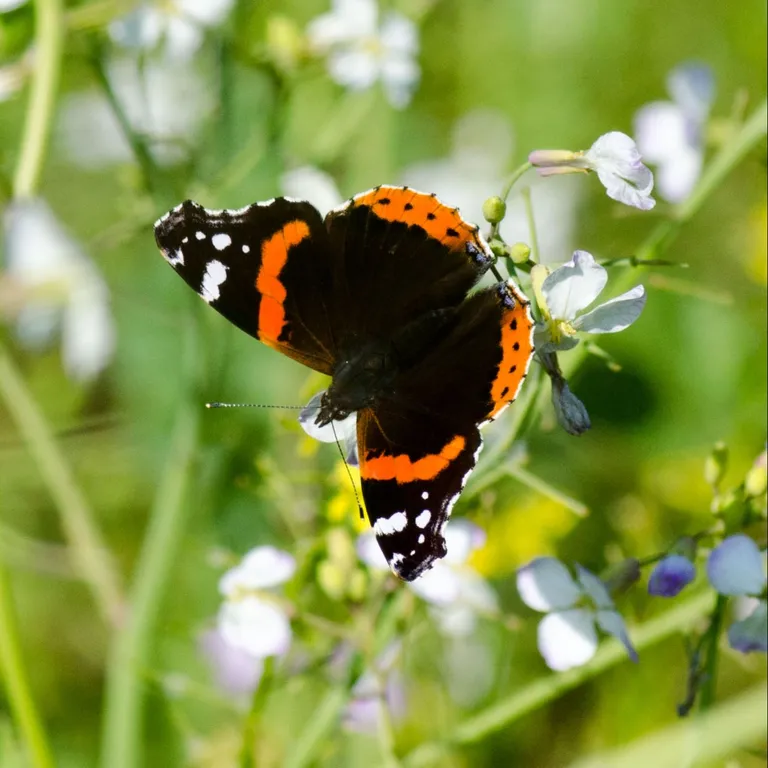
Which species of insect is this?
Vanessa atalanta
